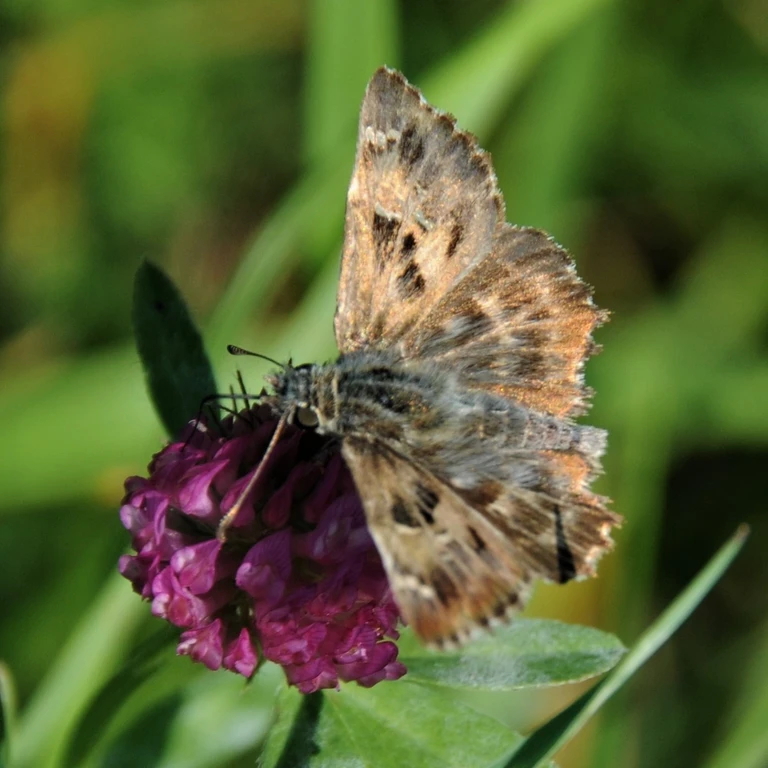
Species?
Carcharodus alceae
